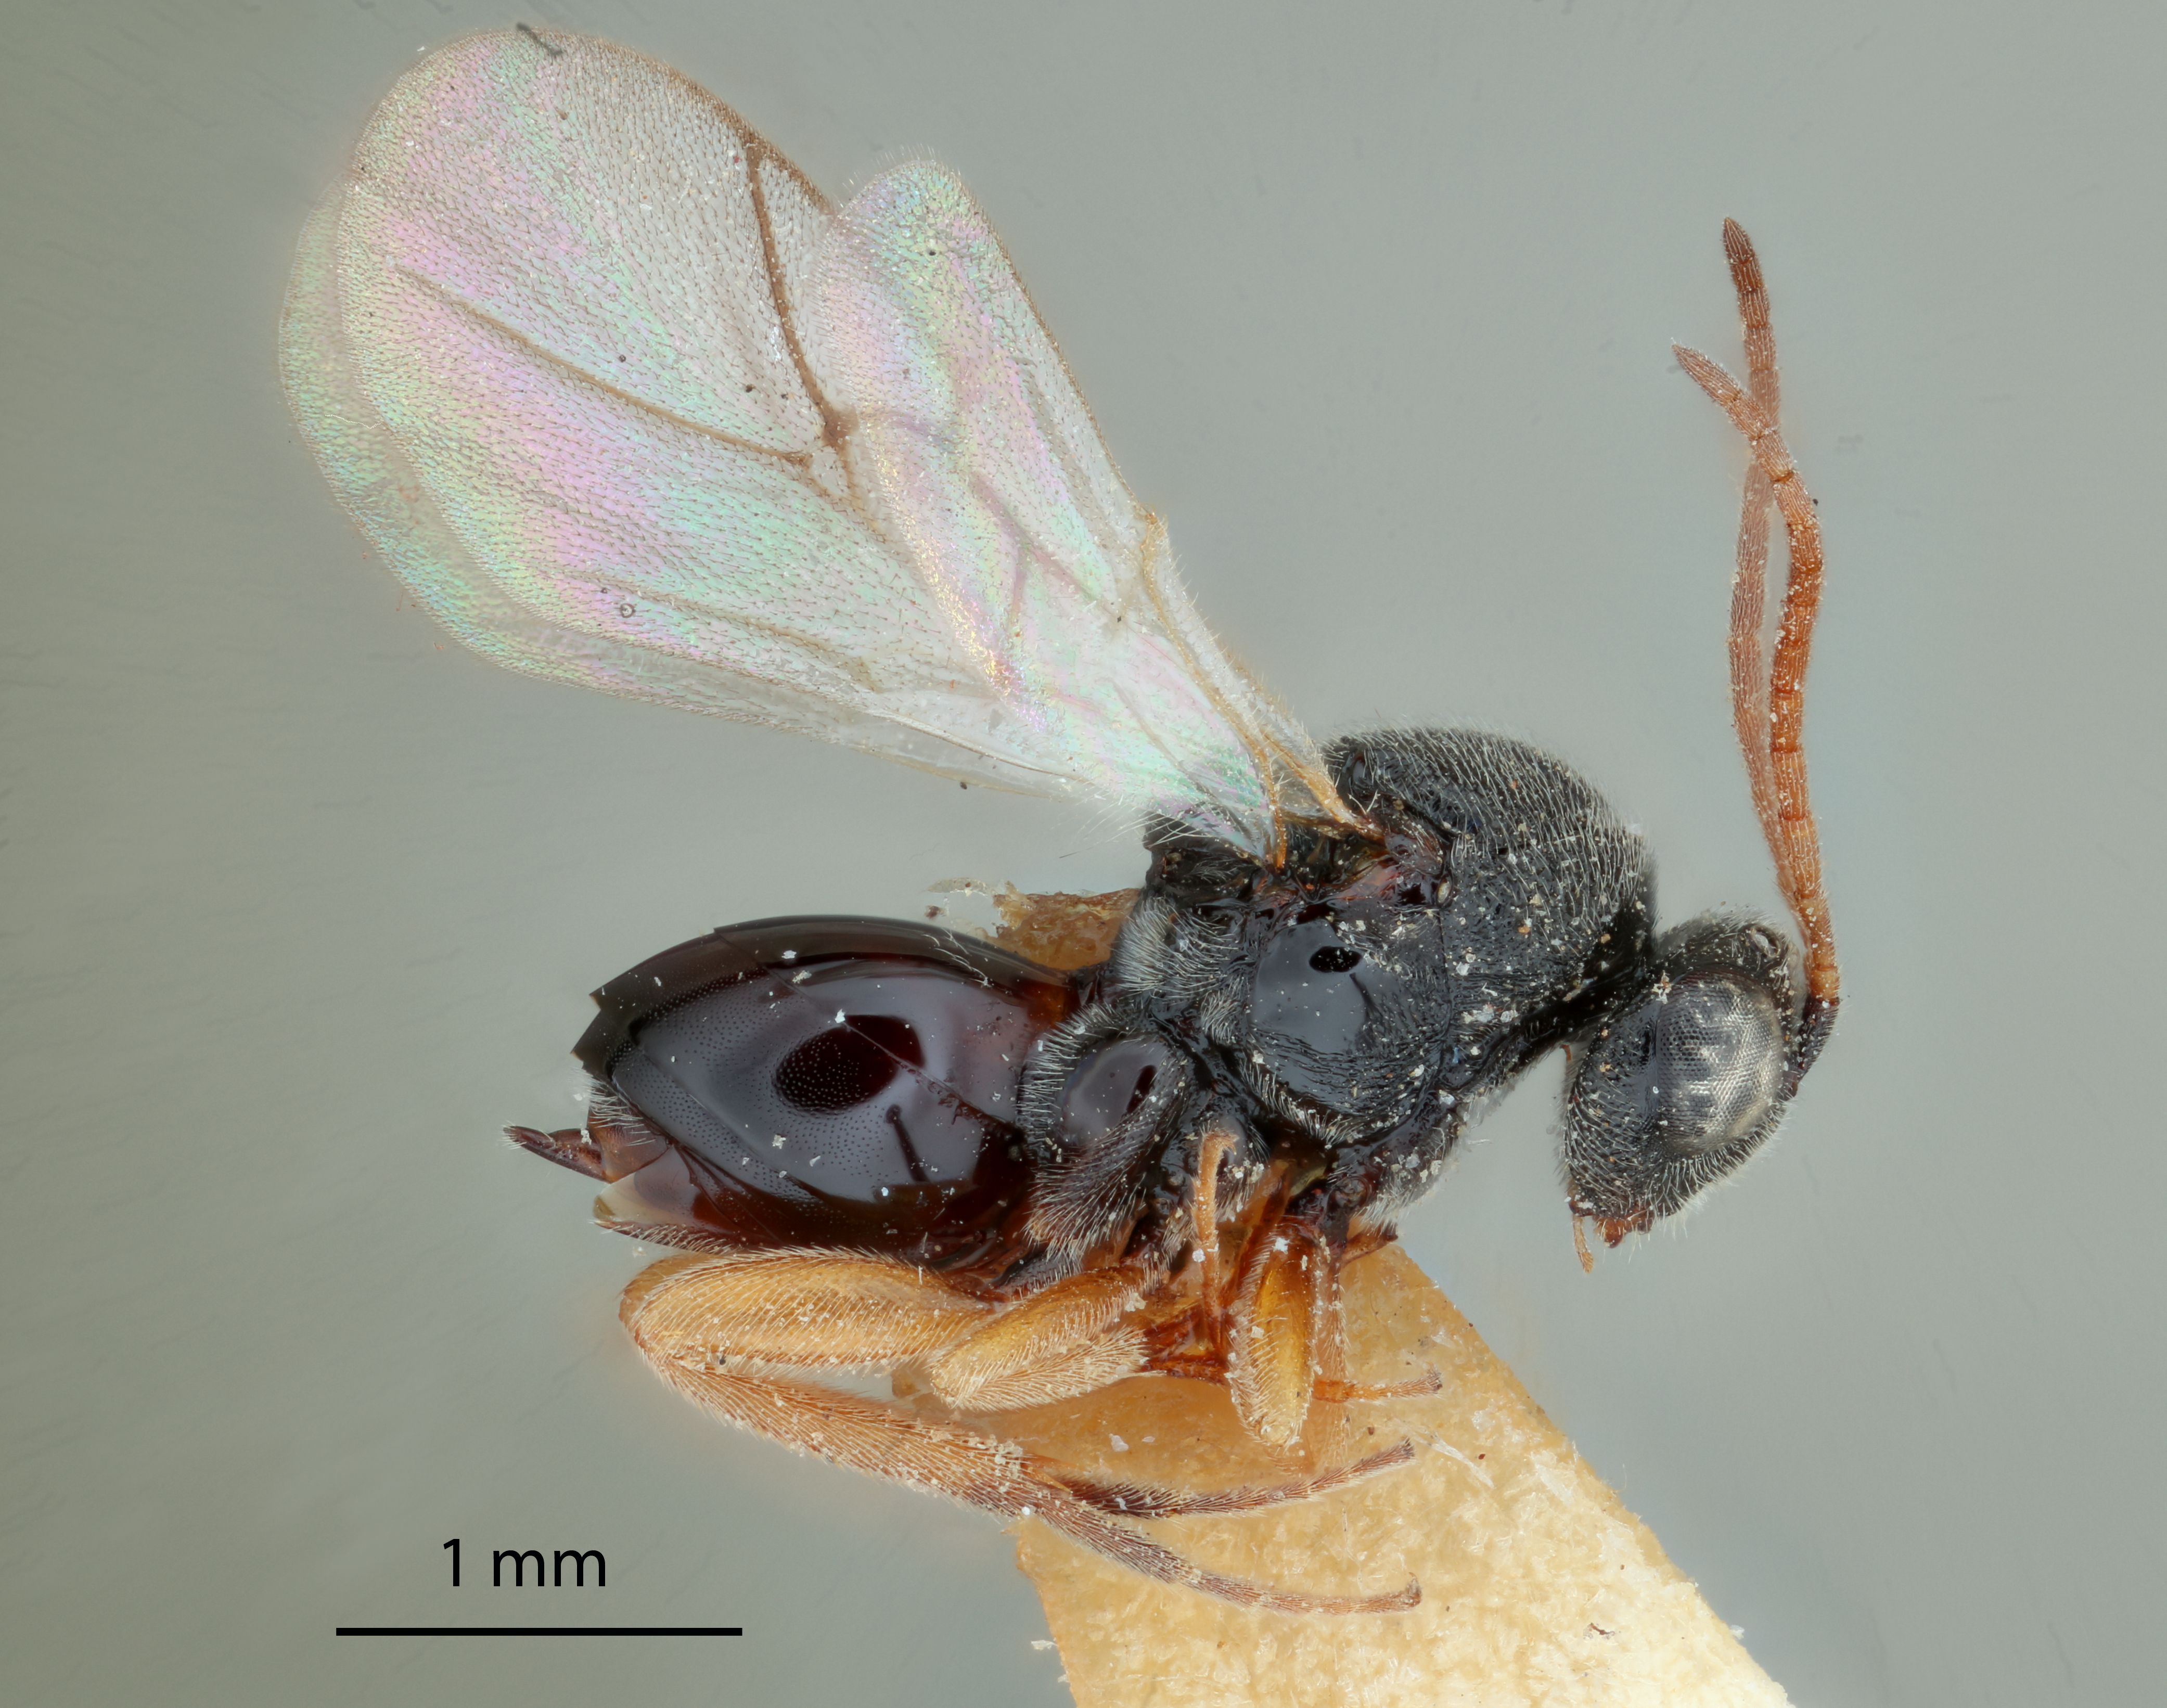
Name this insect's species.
Euceroptres montanus
